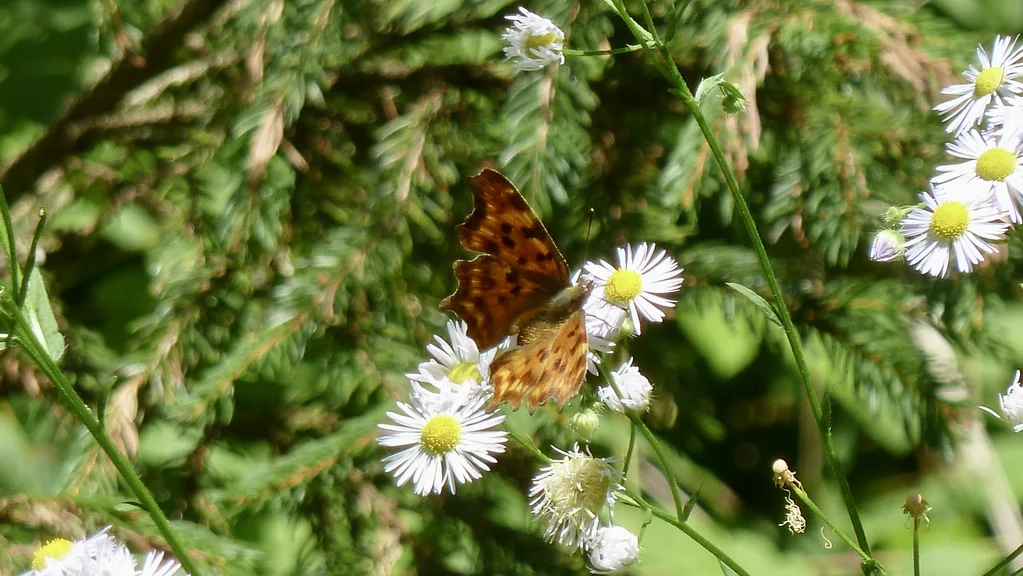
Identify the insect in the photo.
Polygonia c-album
